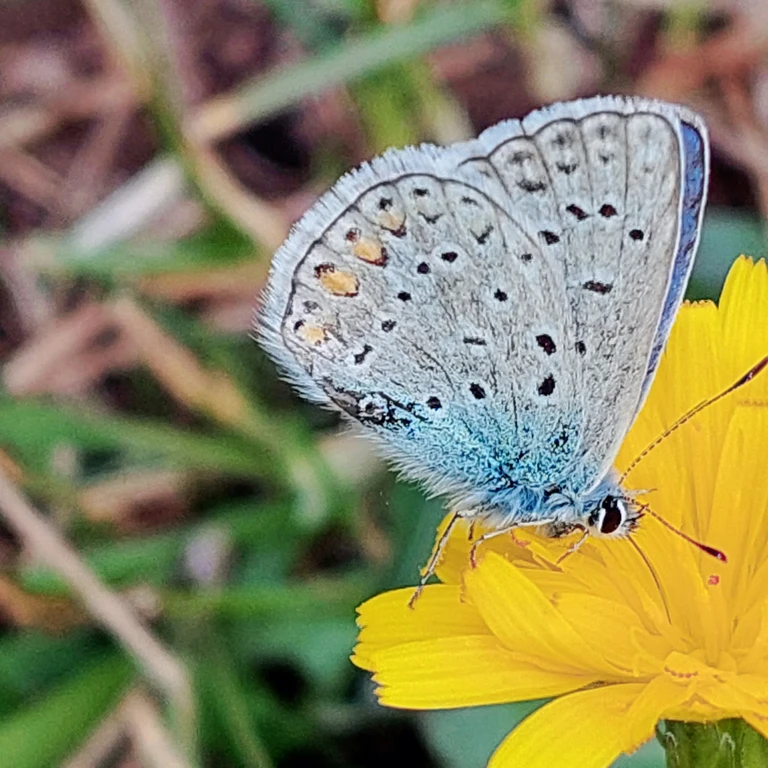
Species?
Polyommatus icarus
